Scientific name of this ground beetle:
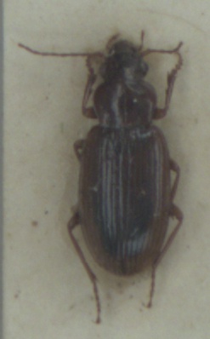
Dicheirotrichus obsoletus
